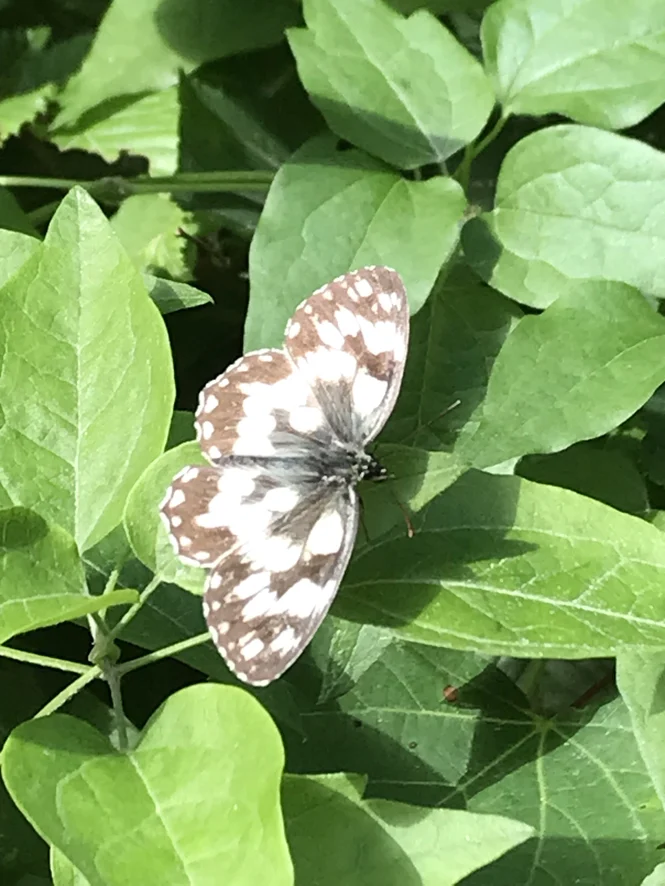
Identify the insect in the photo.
Melanargia galathea
